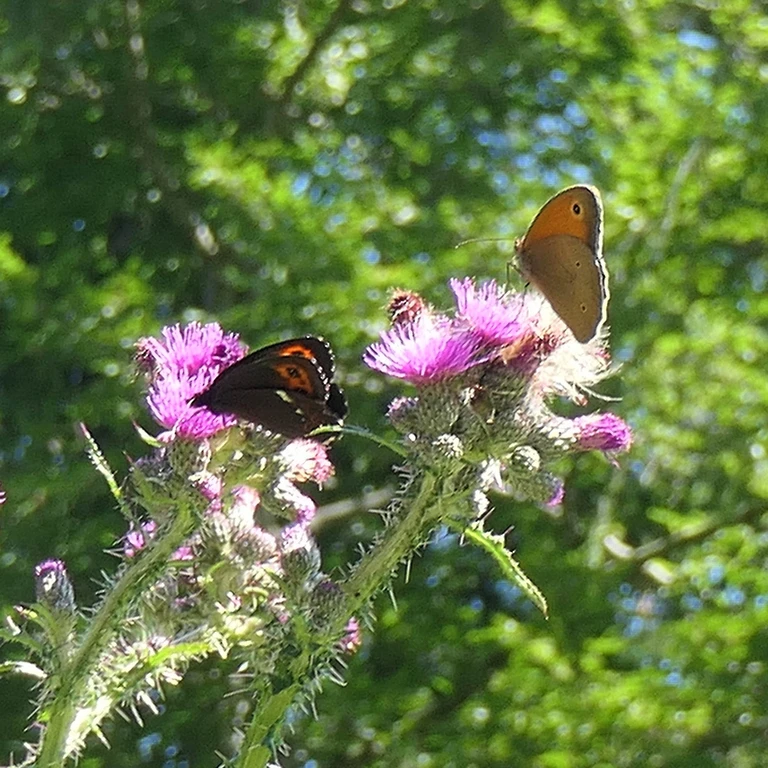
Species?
Maniola jurtina
